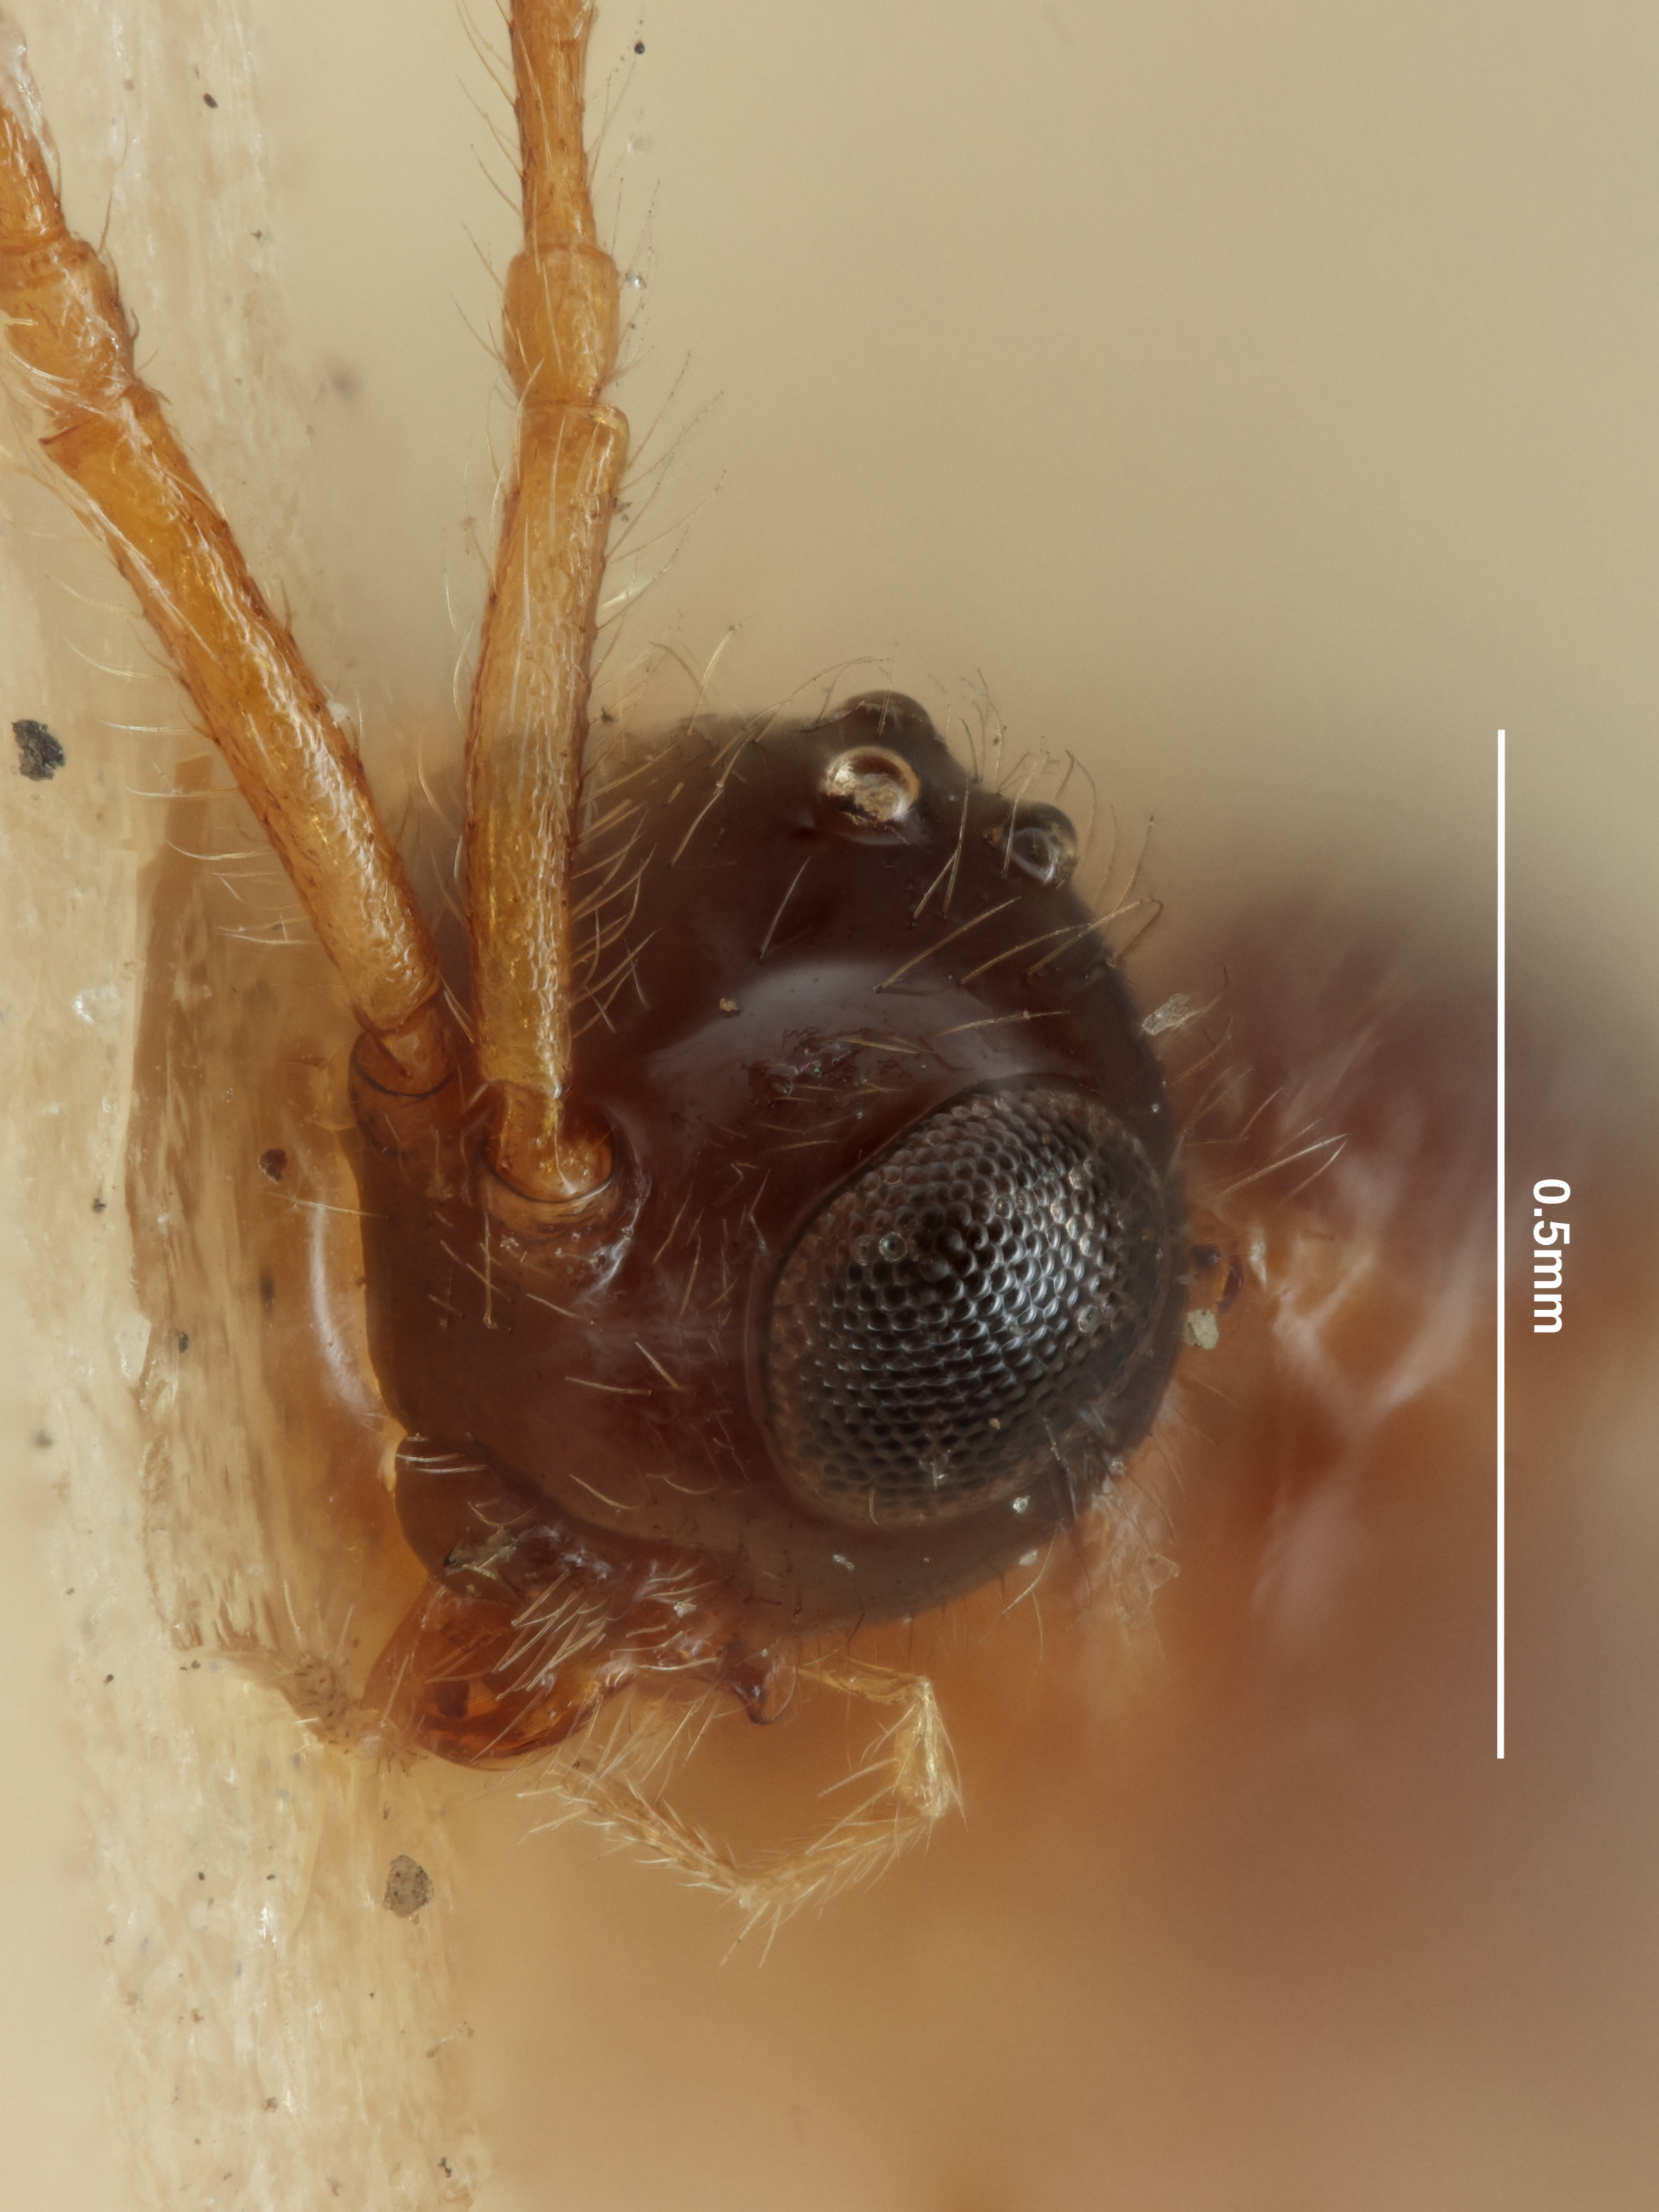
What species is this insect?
Cinelaptus fragilis
